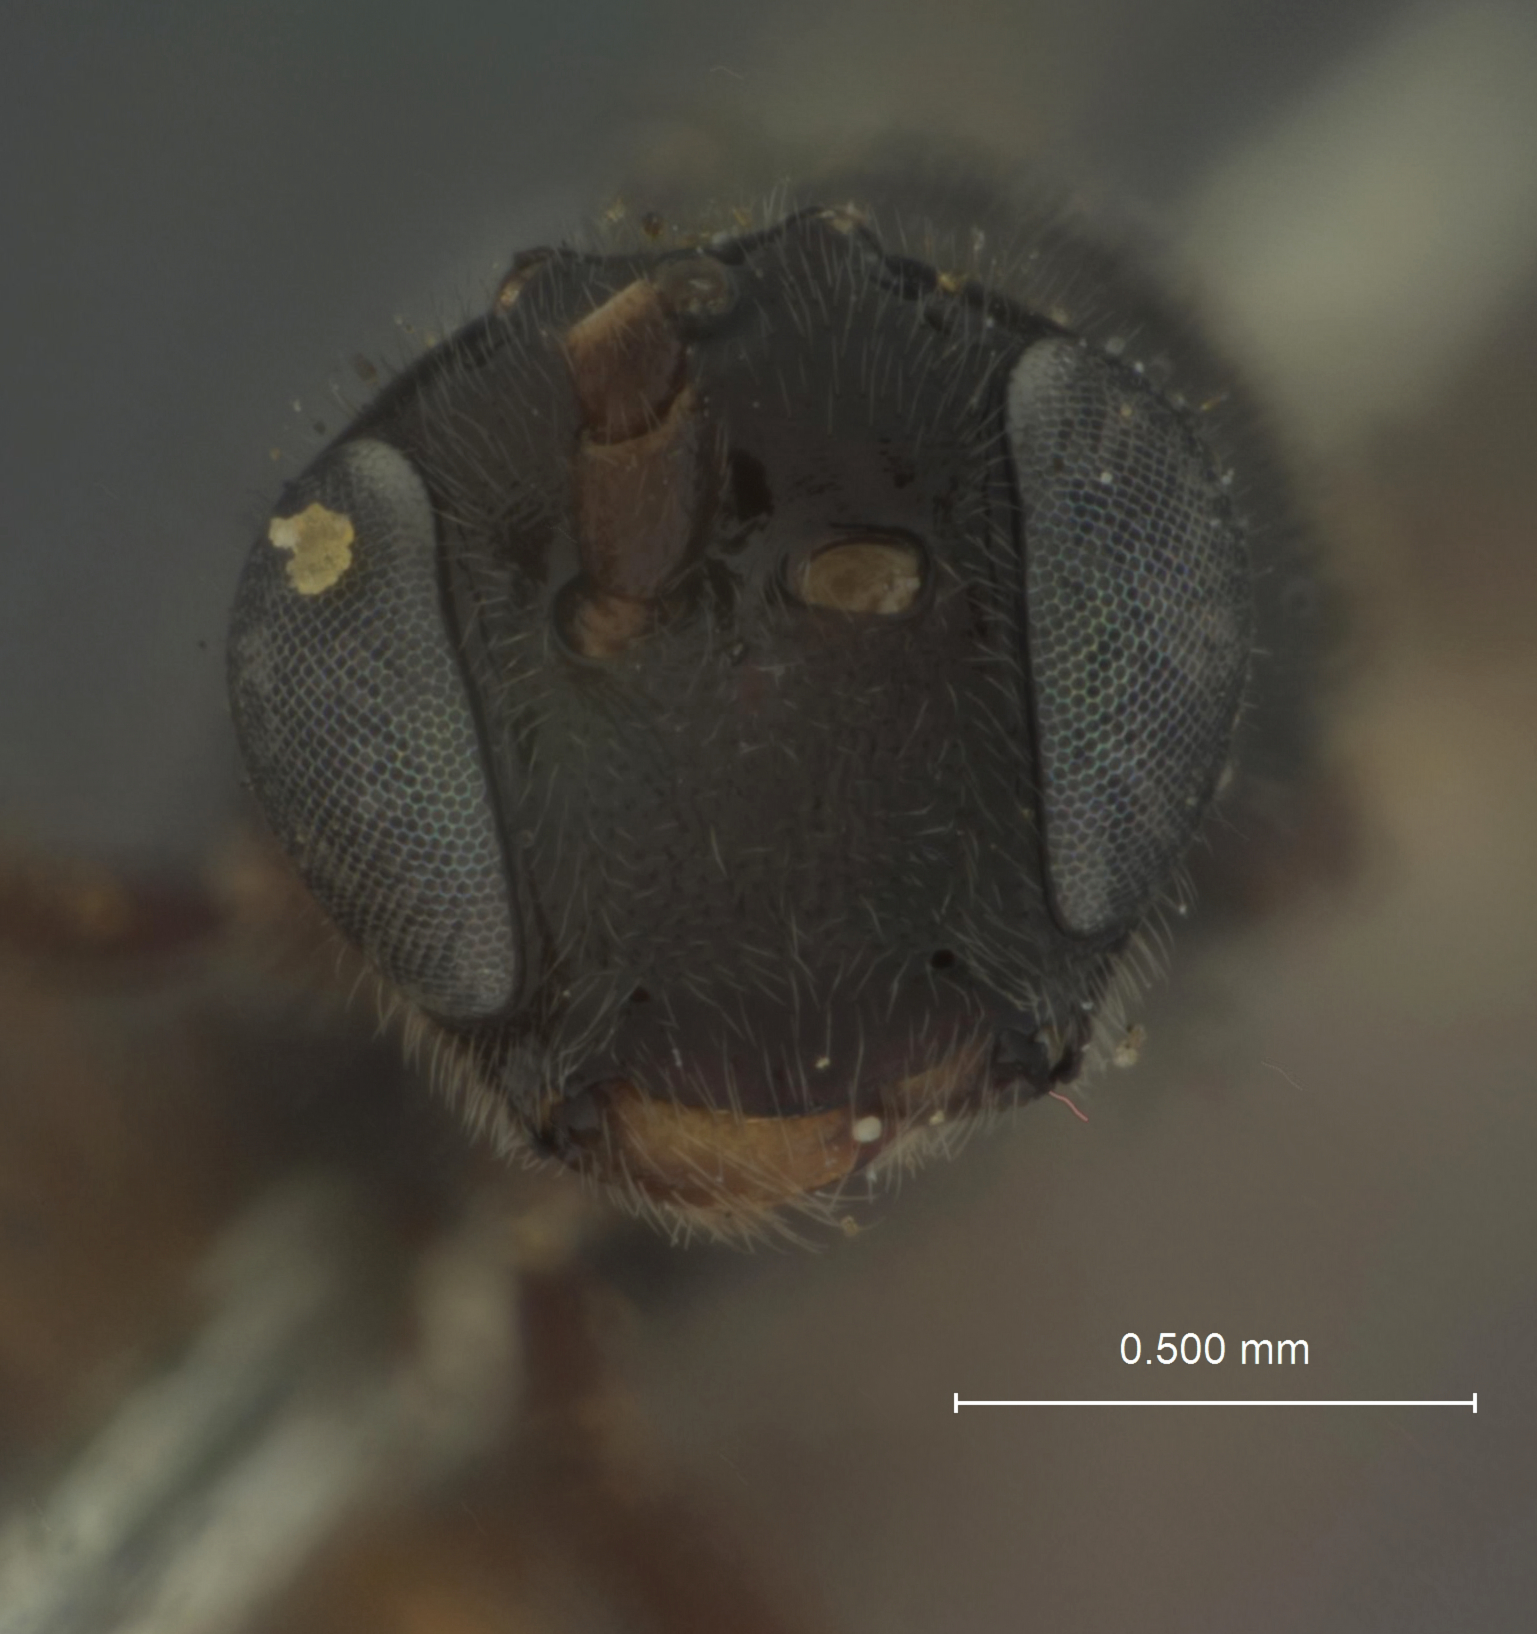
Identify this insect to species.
Phthorima borealis
